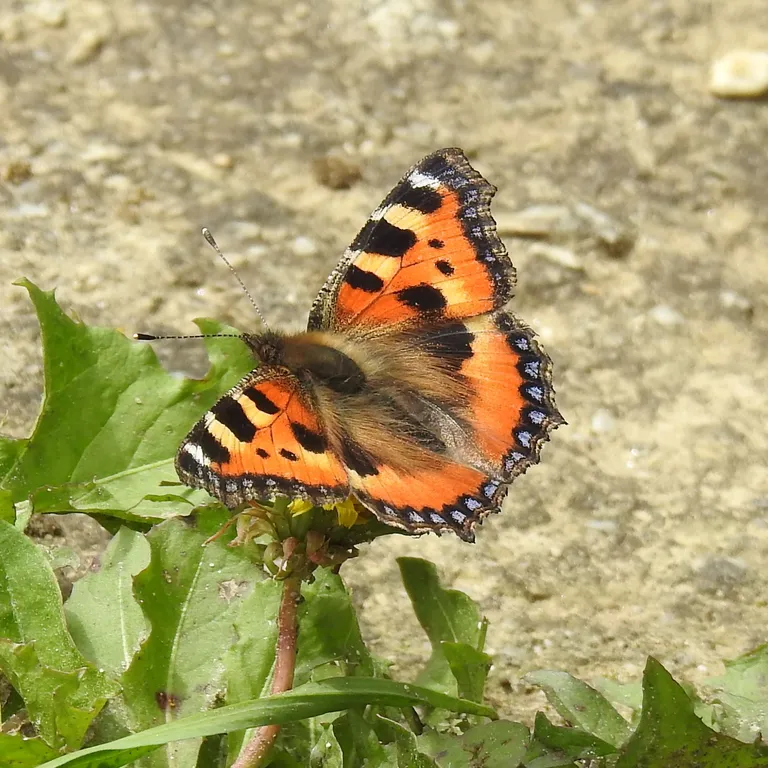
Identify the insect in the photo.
Aglais urticae
